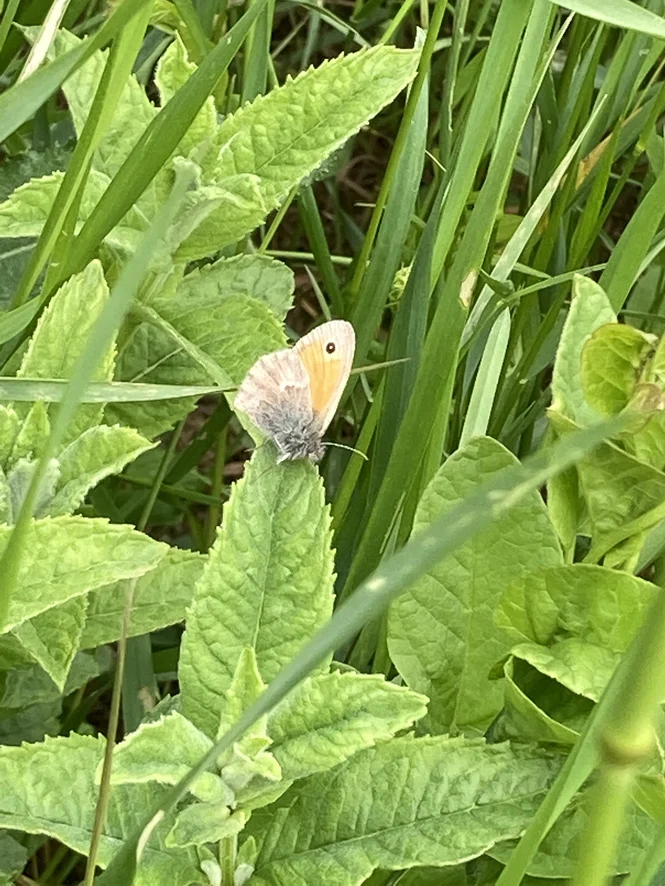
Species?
Coenonympha pamphilus
